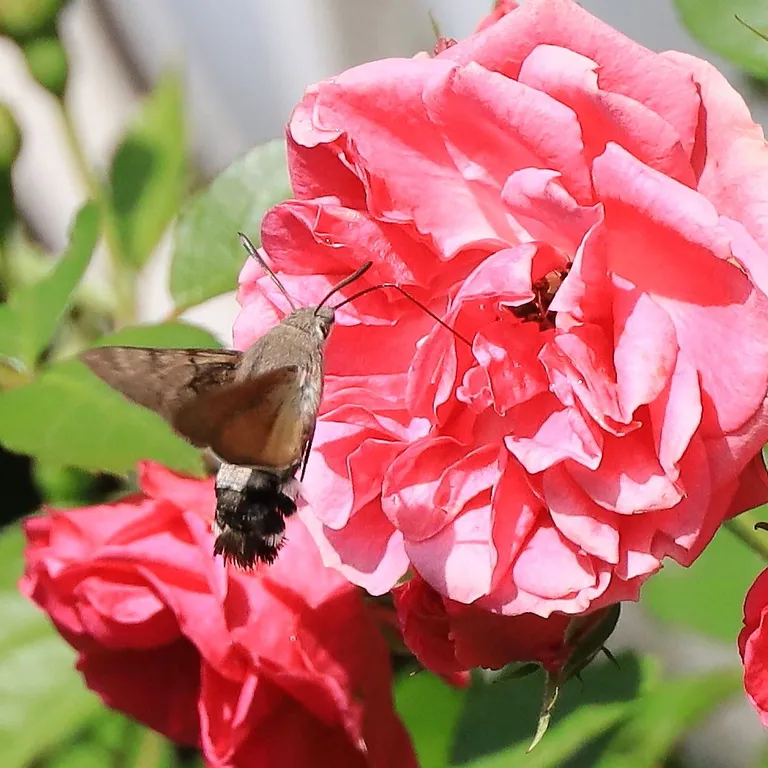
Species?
Macroglossum stellatarum
